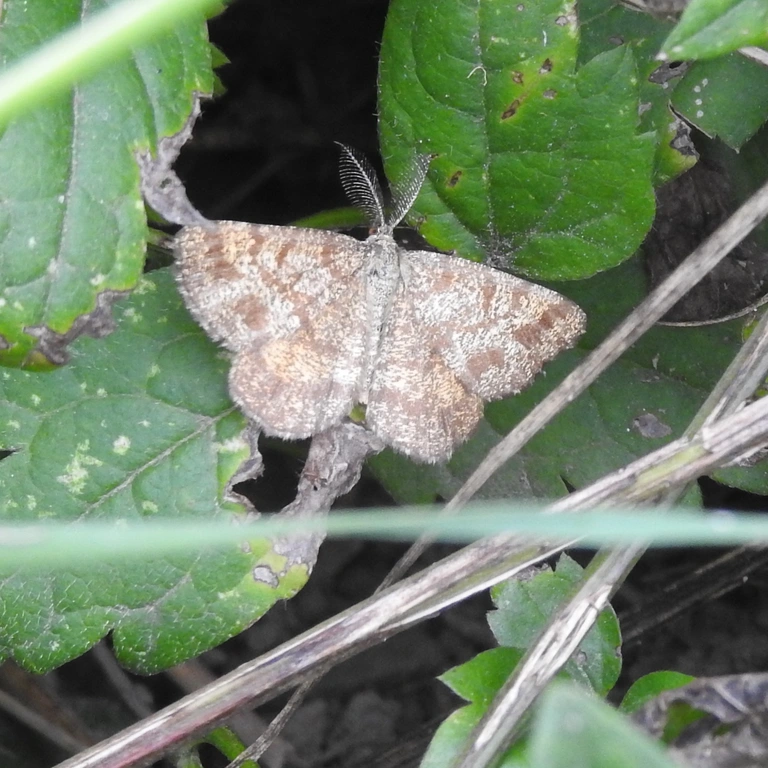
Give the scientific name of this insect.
Ematurga atomaria
